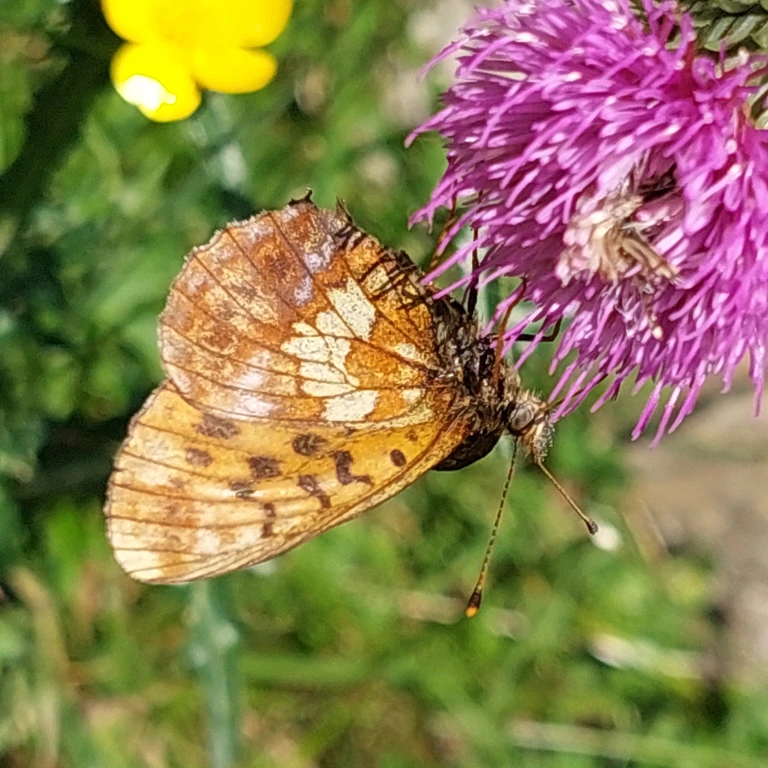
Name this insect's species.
Boloria thore
